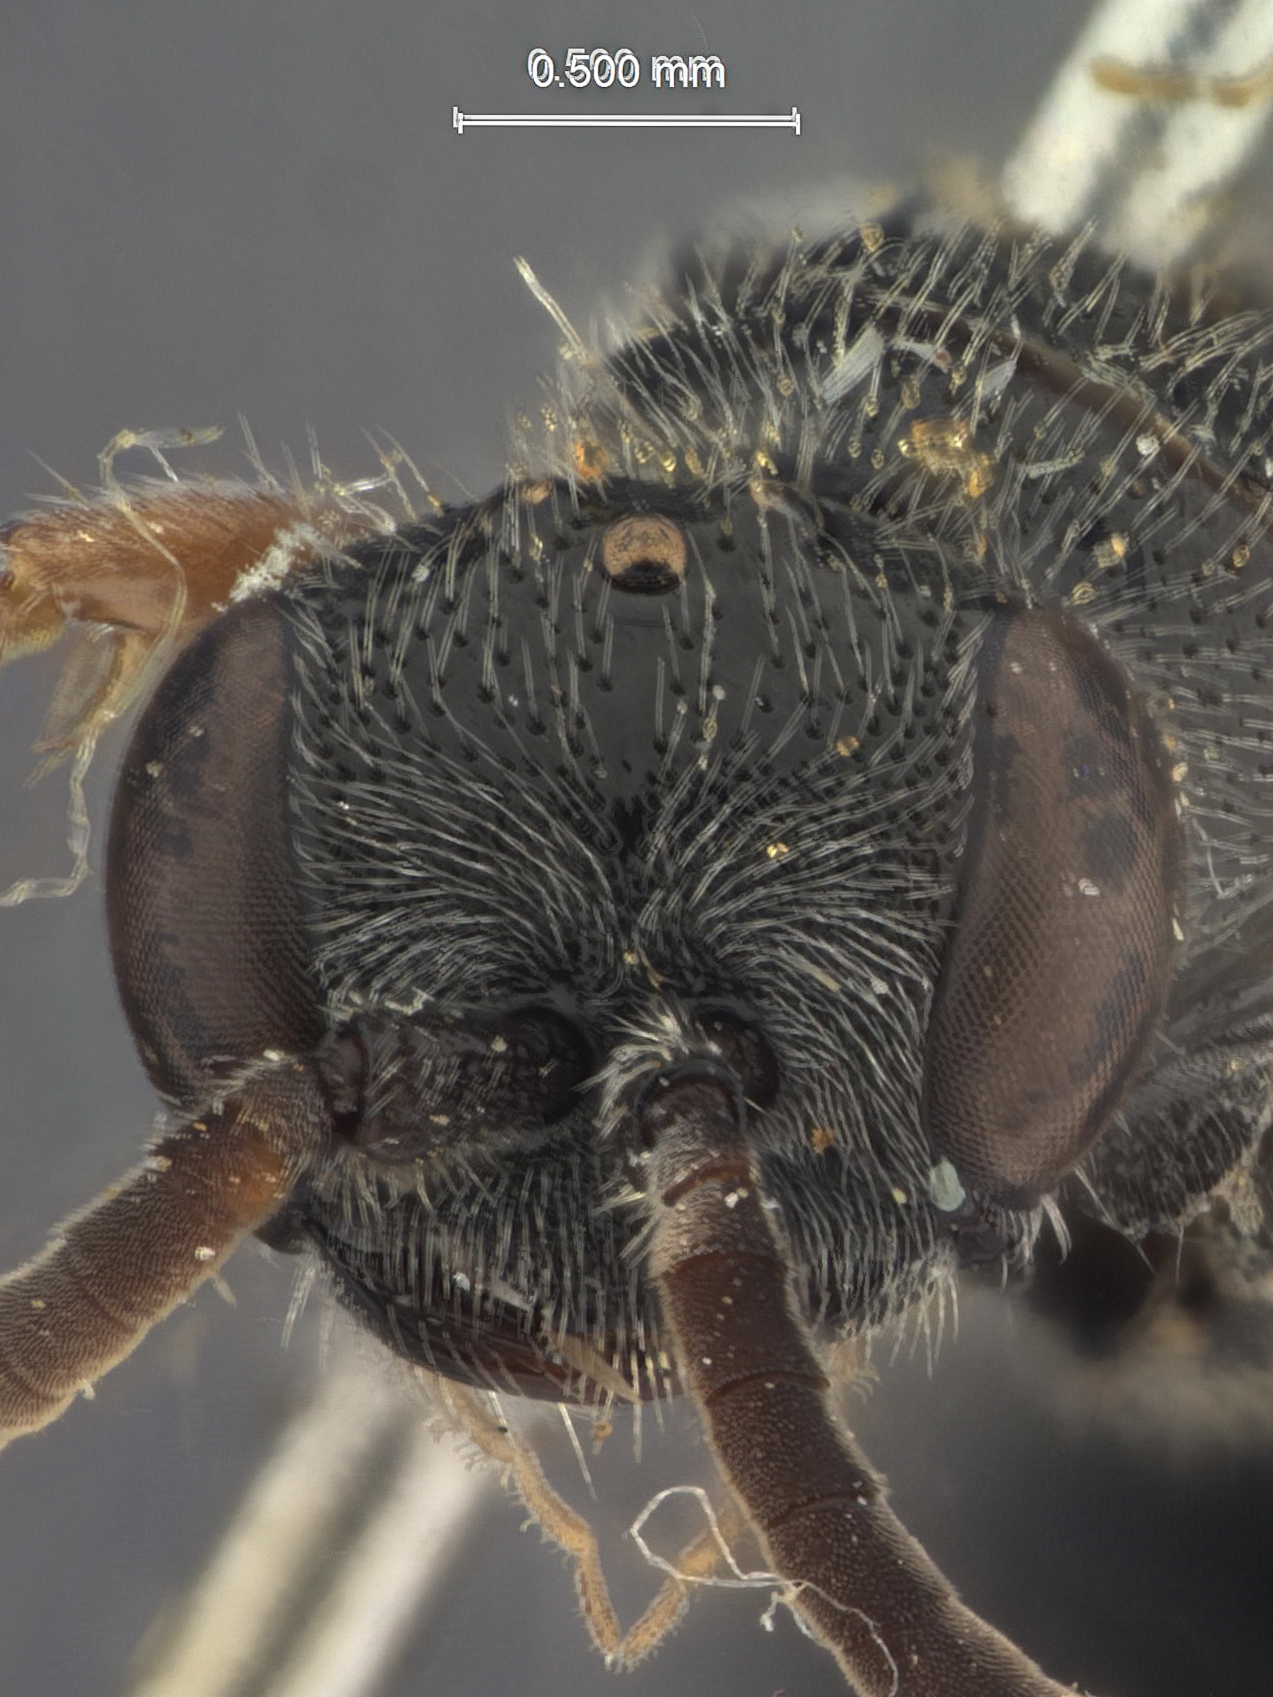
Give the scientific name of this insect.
Tiphia sabroskyi
